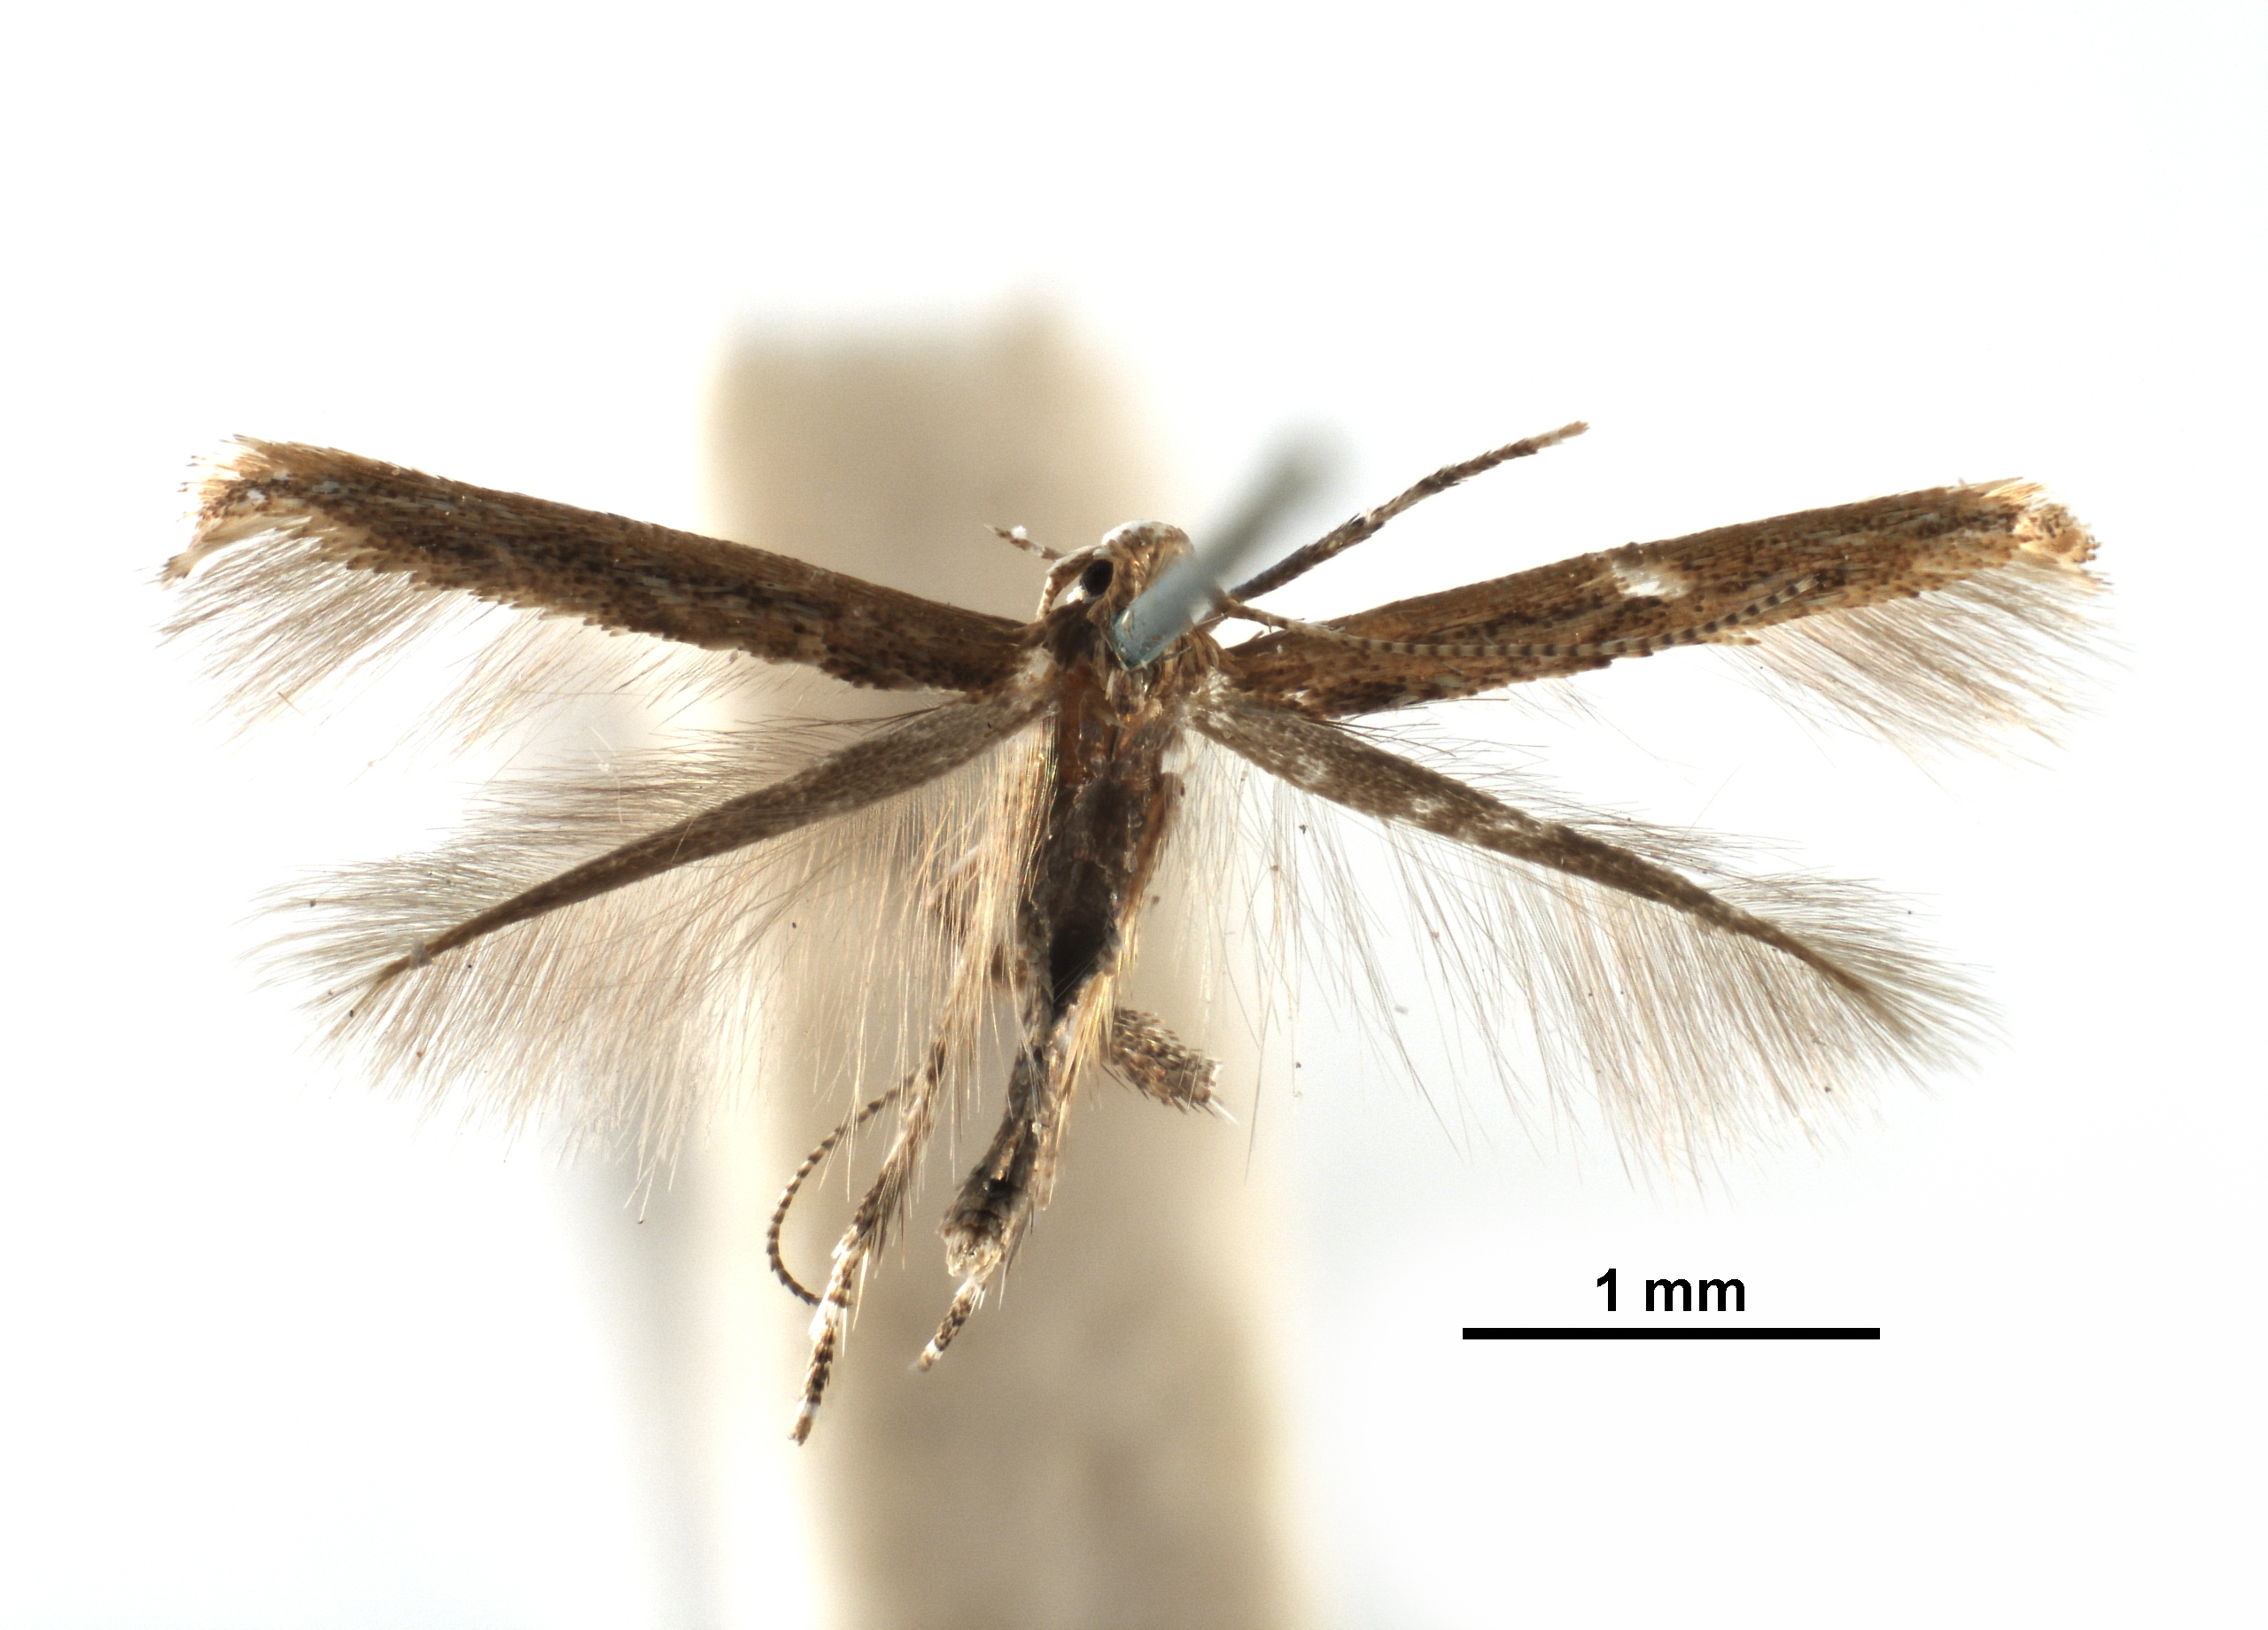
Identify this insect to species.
Cuphodes dolichocera
